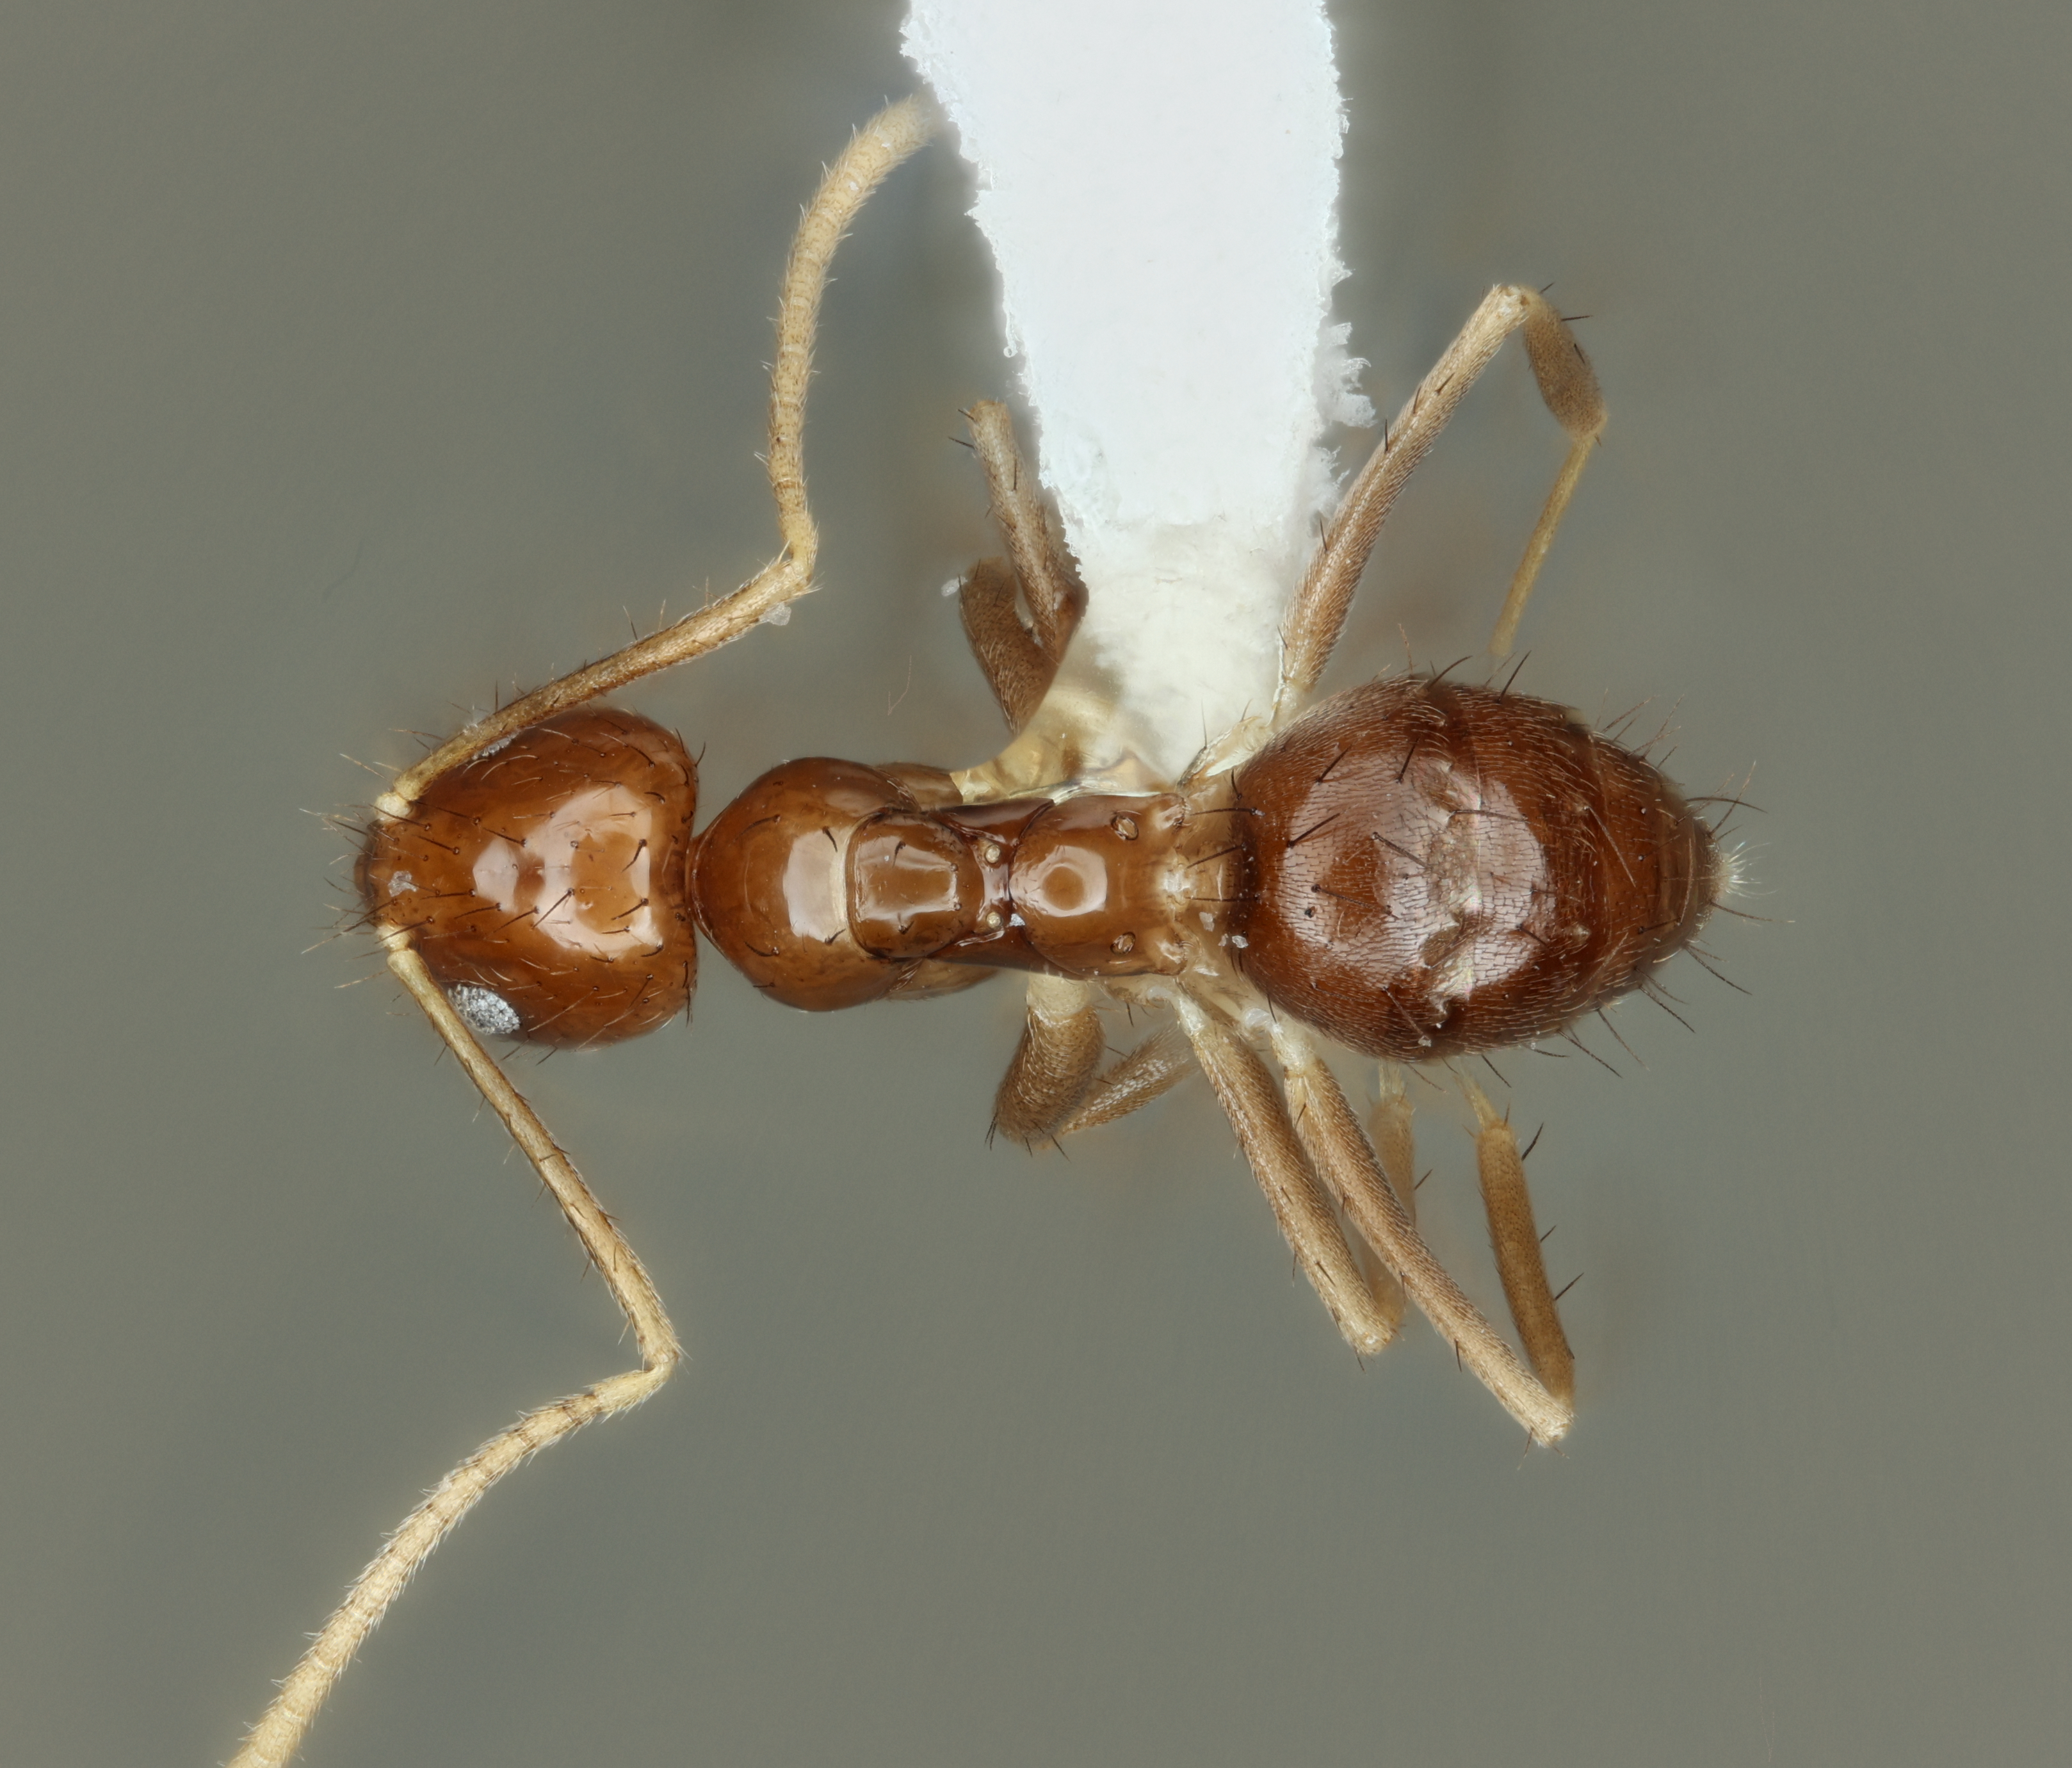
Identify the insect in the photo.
Nylanderia sierra
